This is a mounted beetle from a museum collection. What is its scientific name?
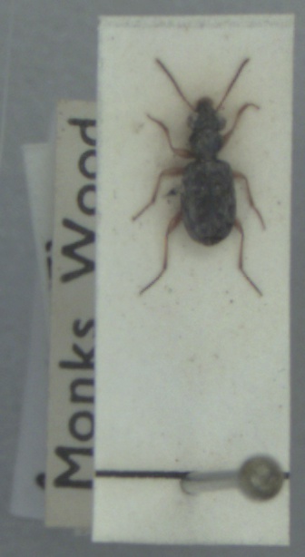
Asaphidion curtum
